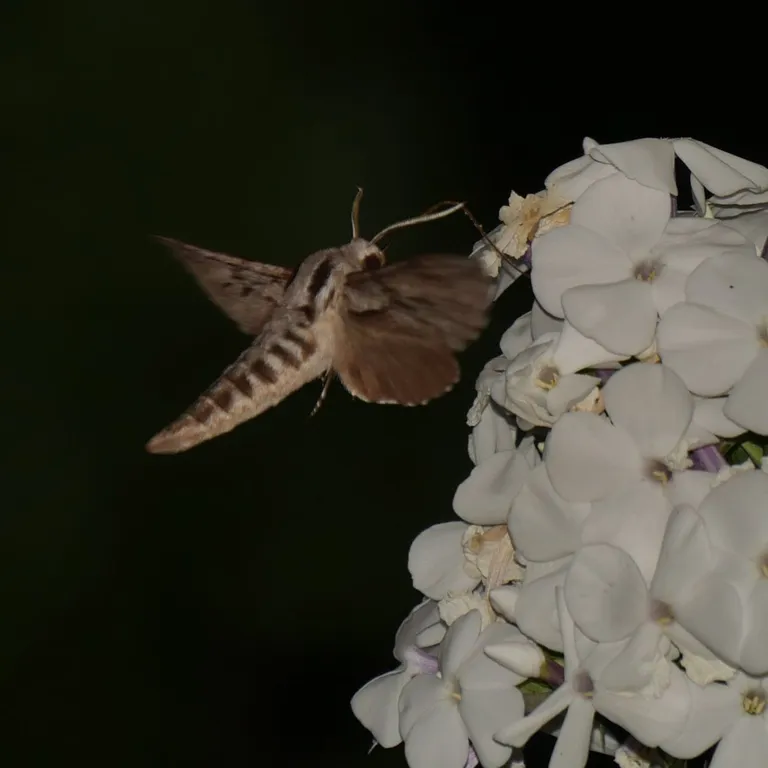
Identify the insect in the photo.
Sphinx pinastri
